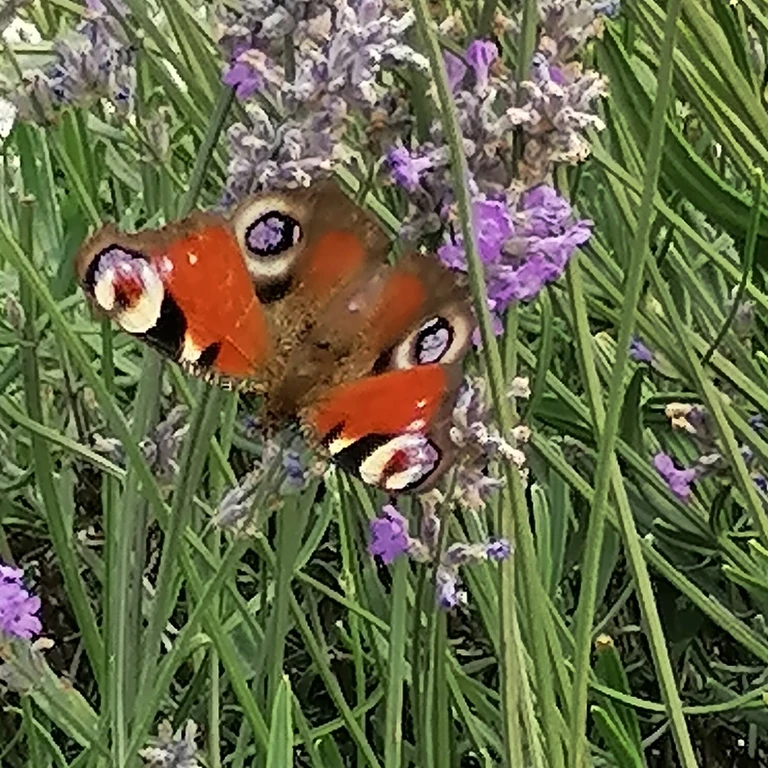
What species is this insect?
Aglais io
